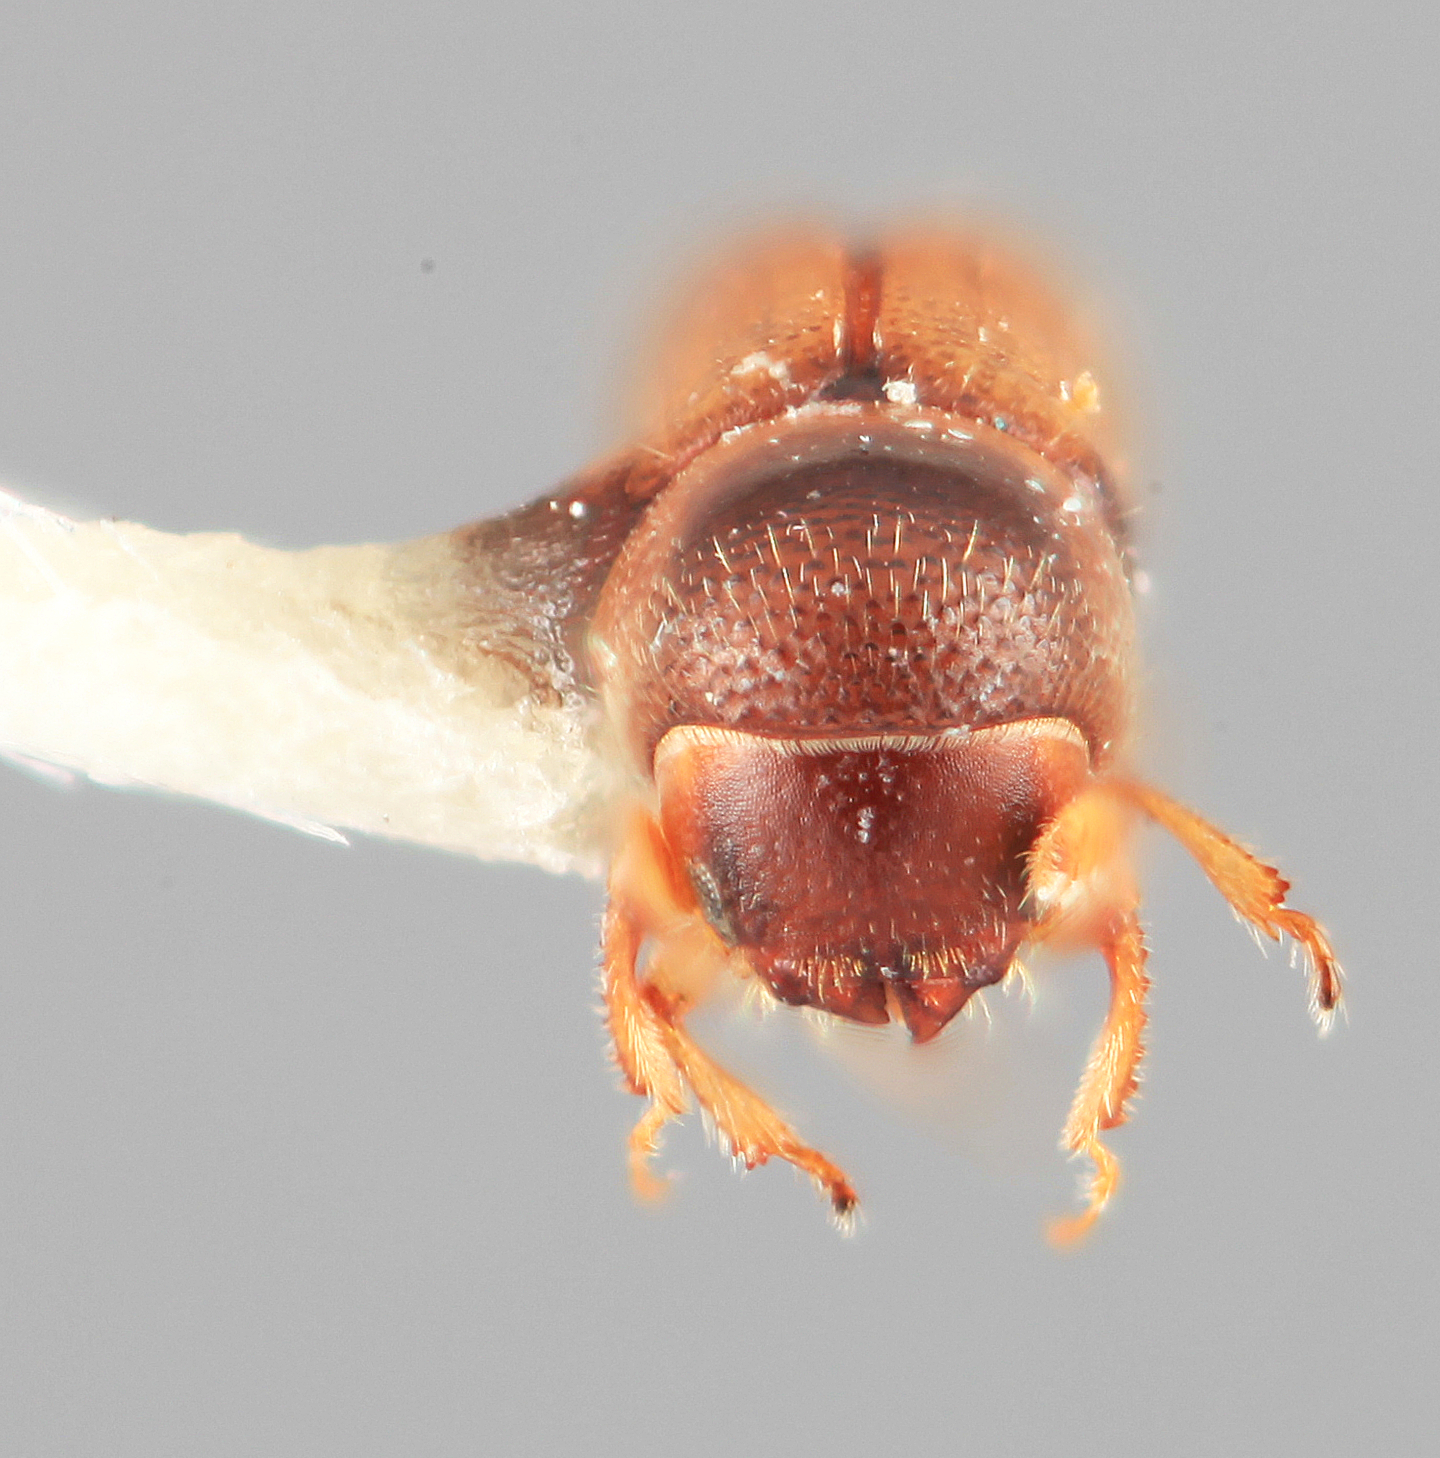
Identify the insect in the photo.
Monarthrum dolosum
